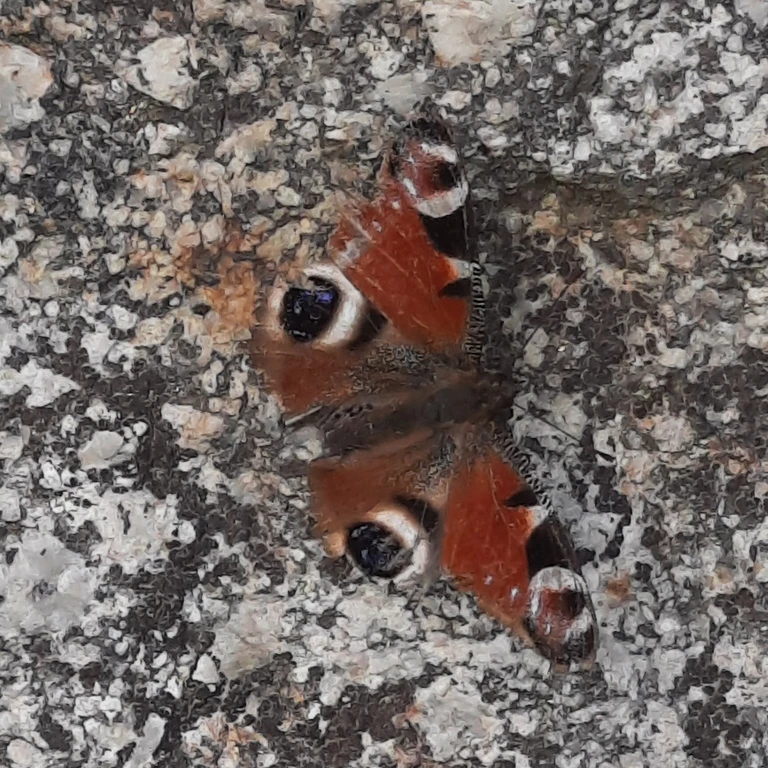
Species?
Aglais io
